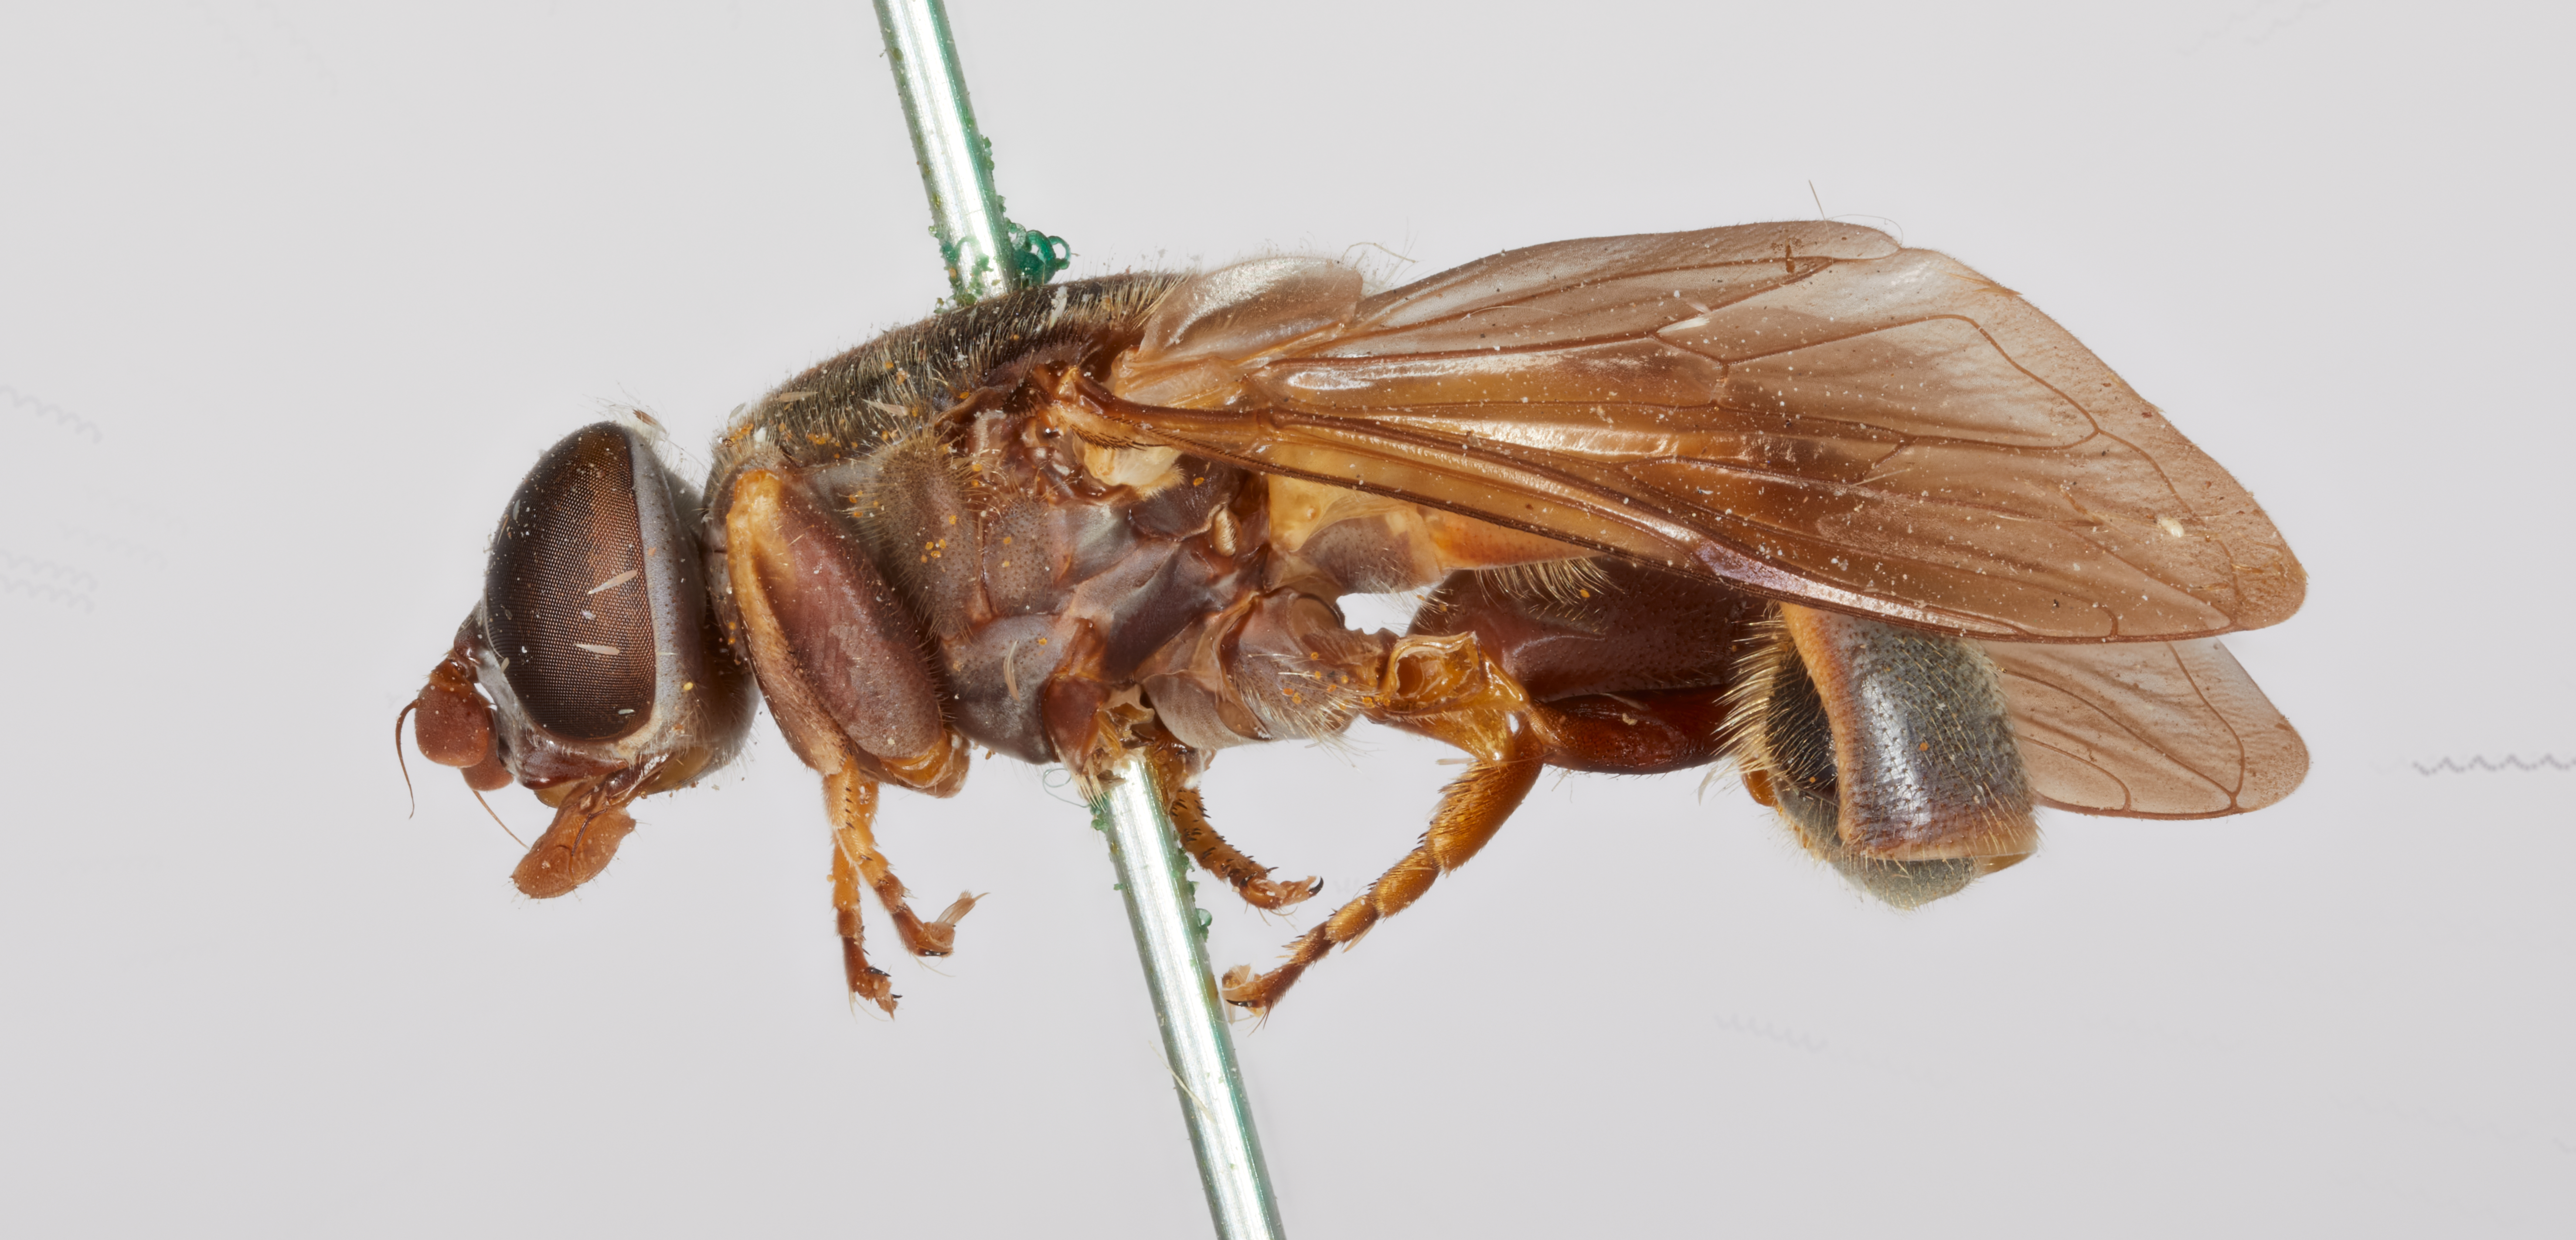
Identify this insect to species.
Tropidia calcarata
